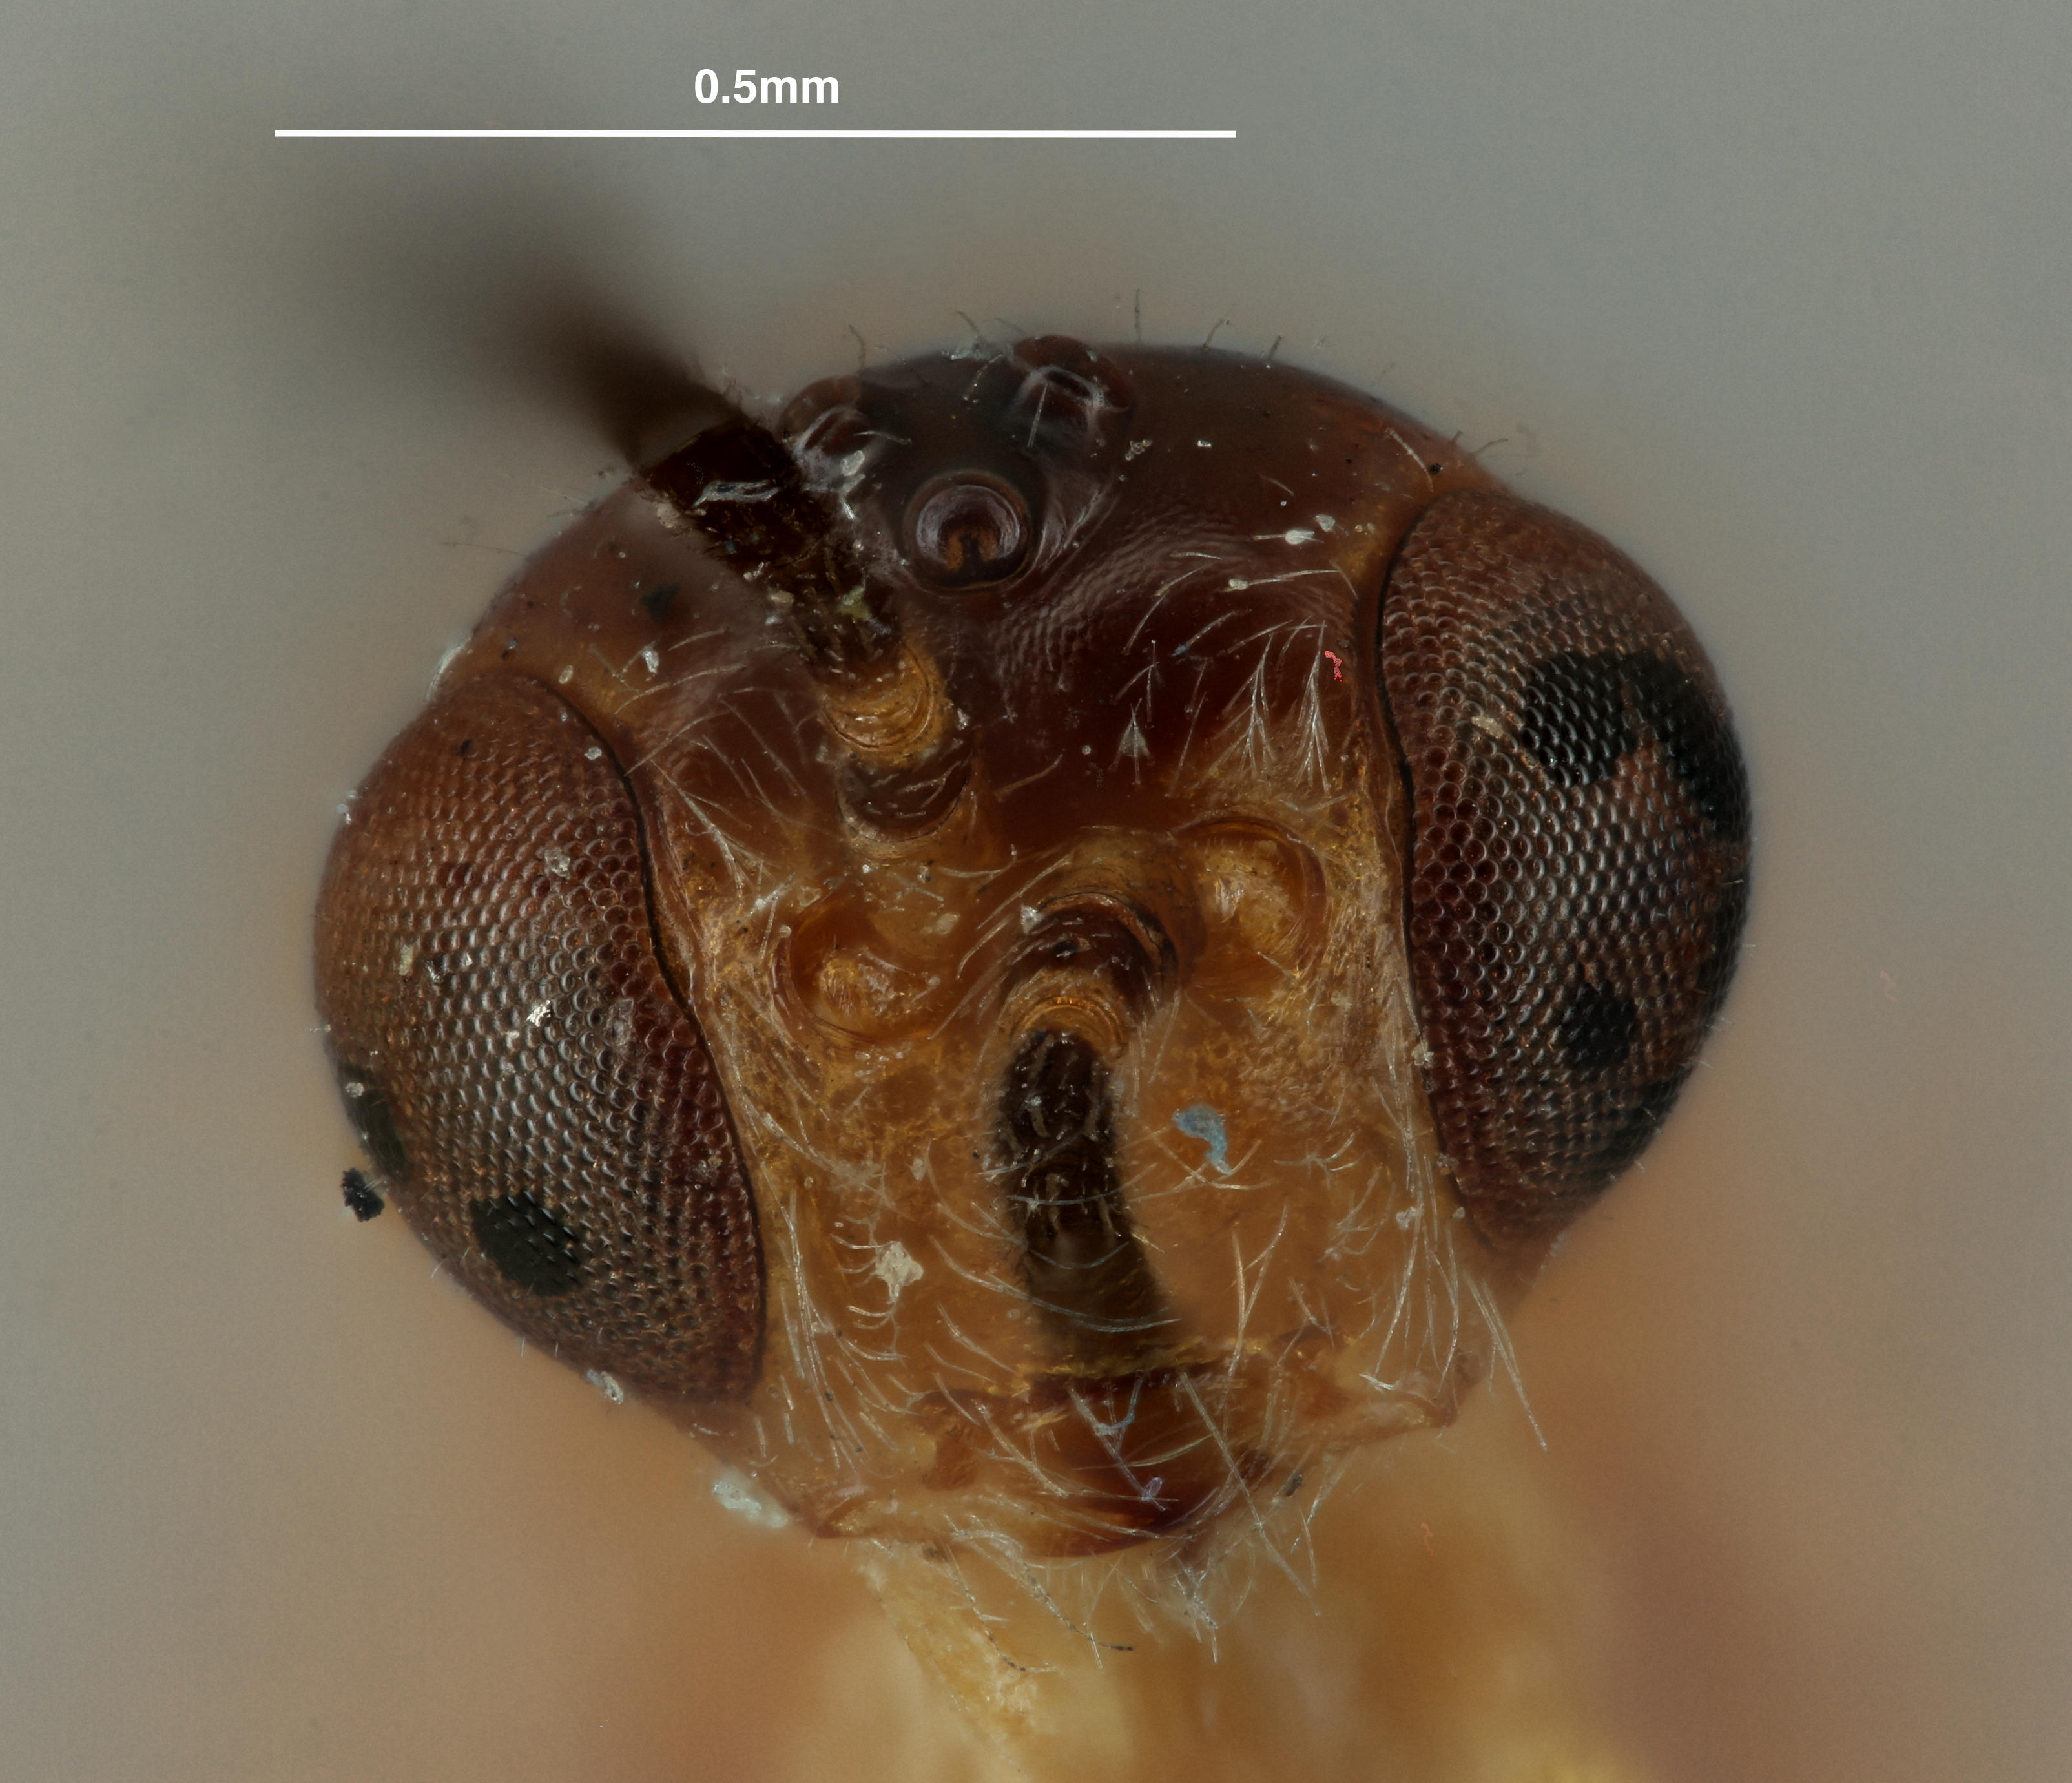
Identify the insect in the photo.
Bracon euura
